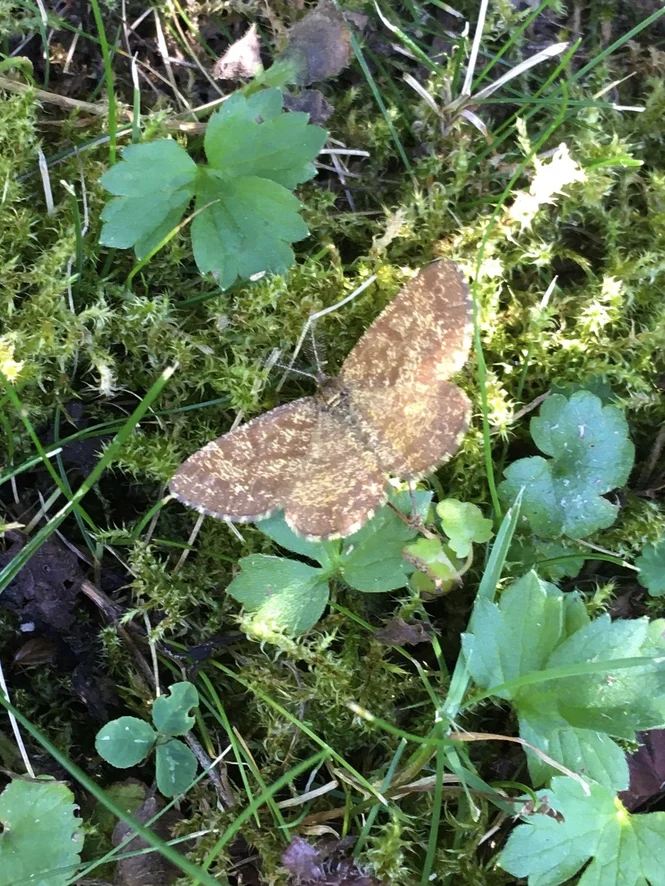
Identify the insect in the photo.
Ematurga atomaria
